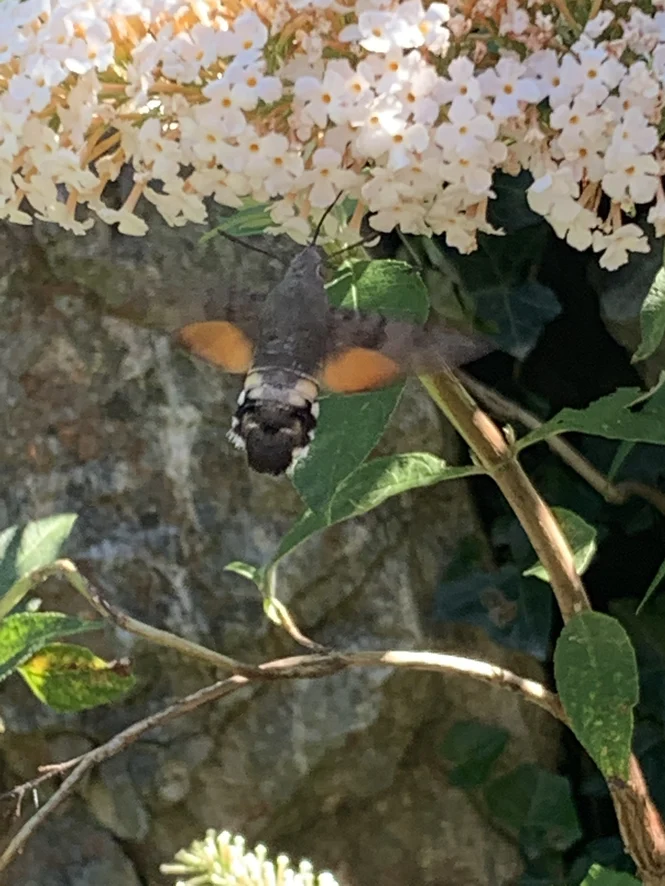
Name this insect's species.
Macroglossum stellatarum
